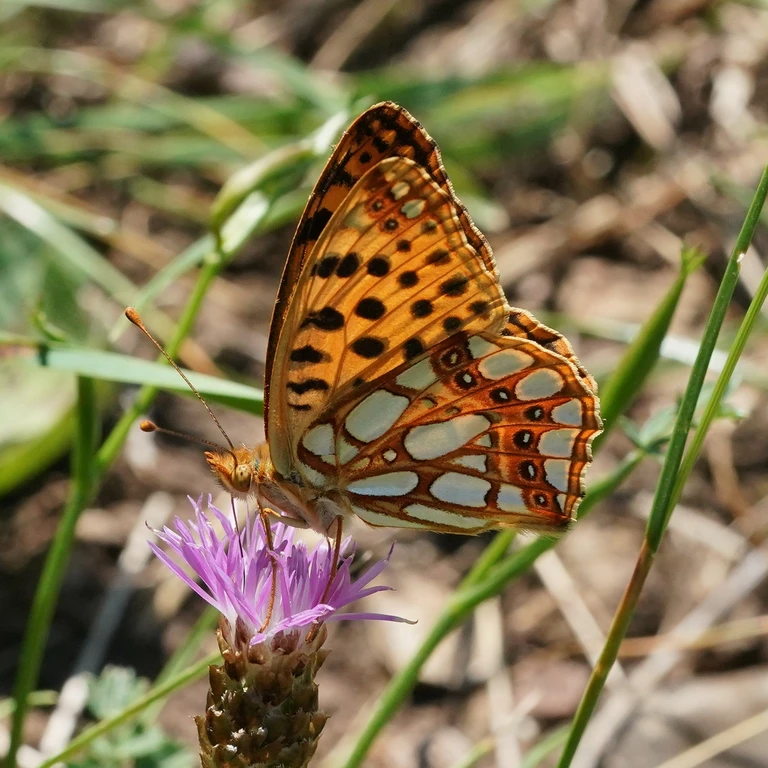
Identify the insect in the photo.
Issoria lathonia
